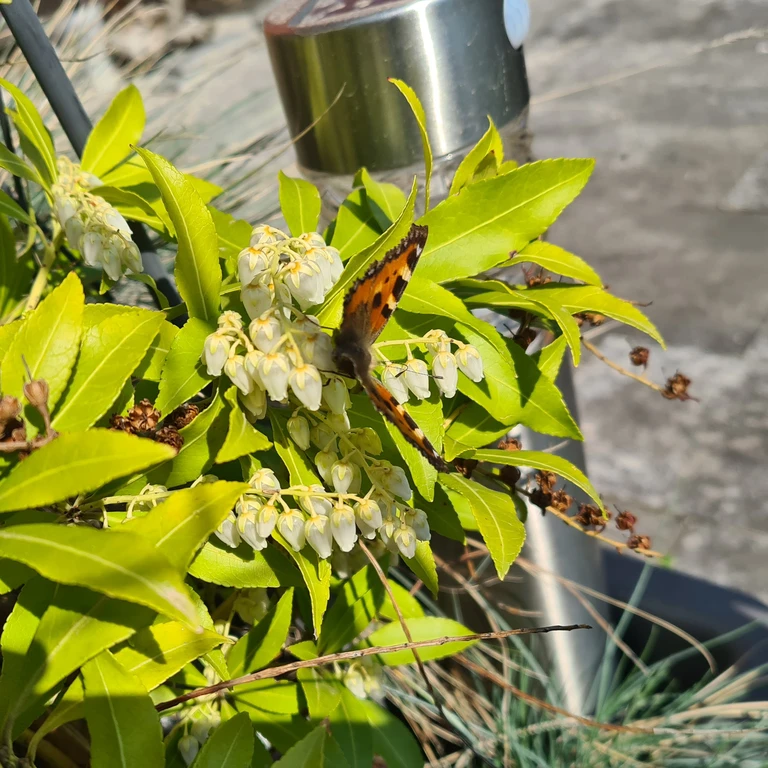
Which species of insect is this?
Aglais urticae
